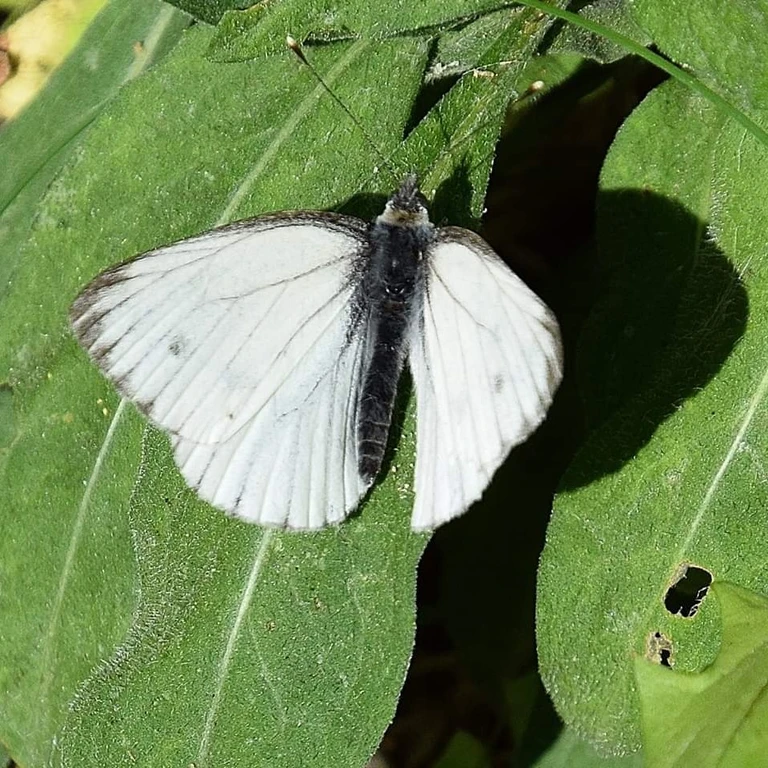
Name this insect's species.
Pieris napi
